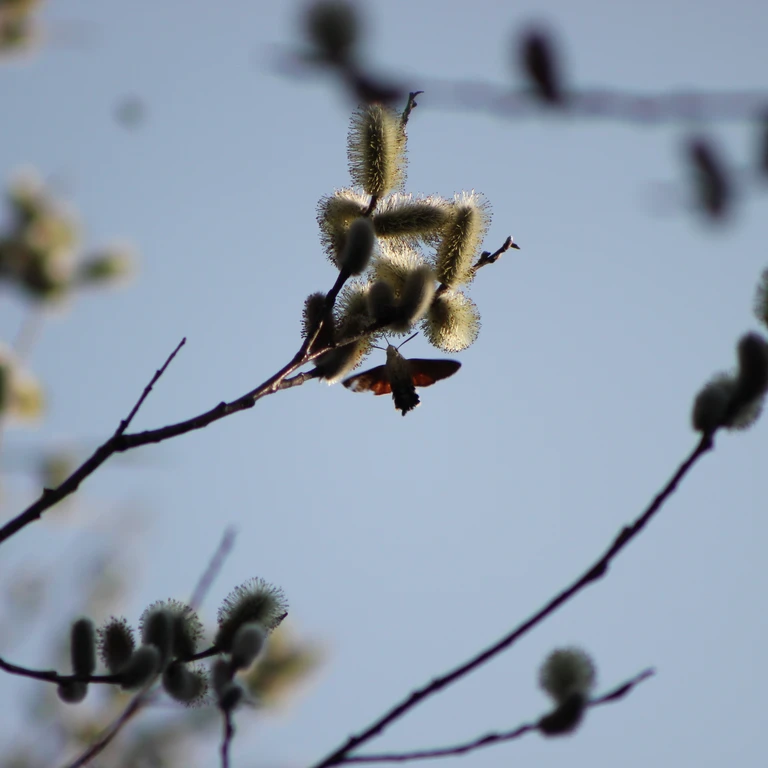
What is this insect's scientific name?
Macroglossum stellatarum
